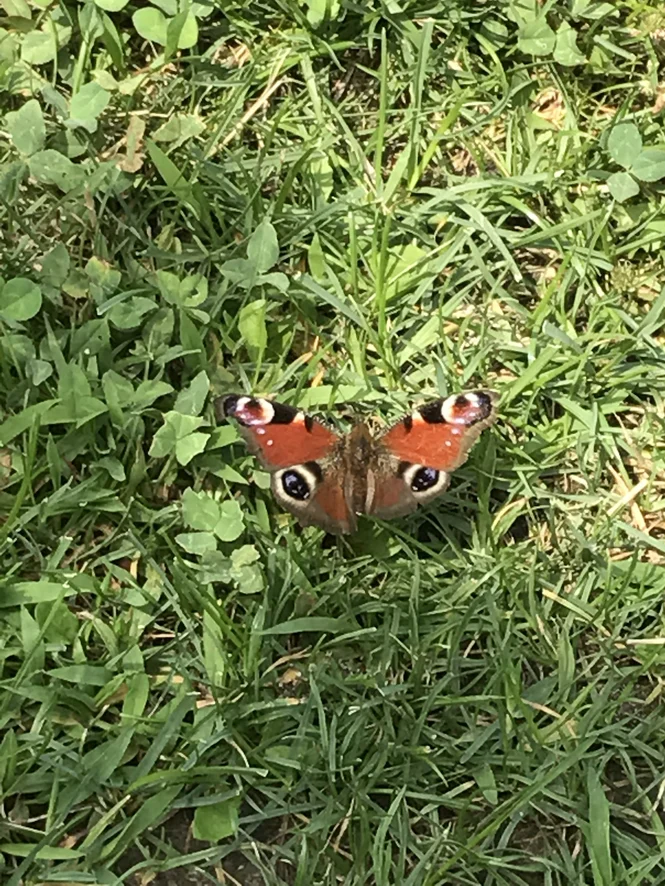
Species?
Aglais io
